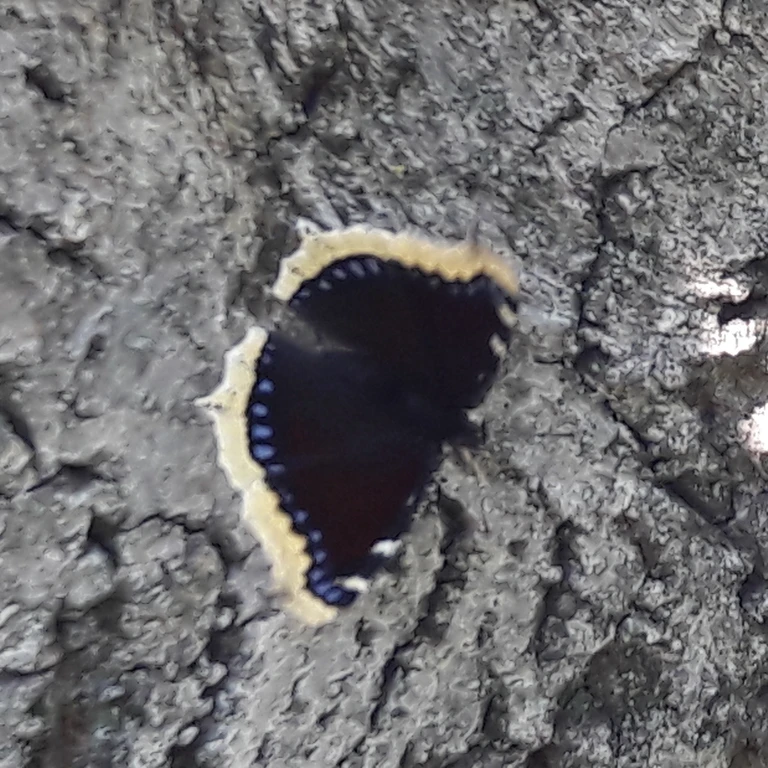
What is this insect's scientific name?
Nymphalis antiopa
